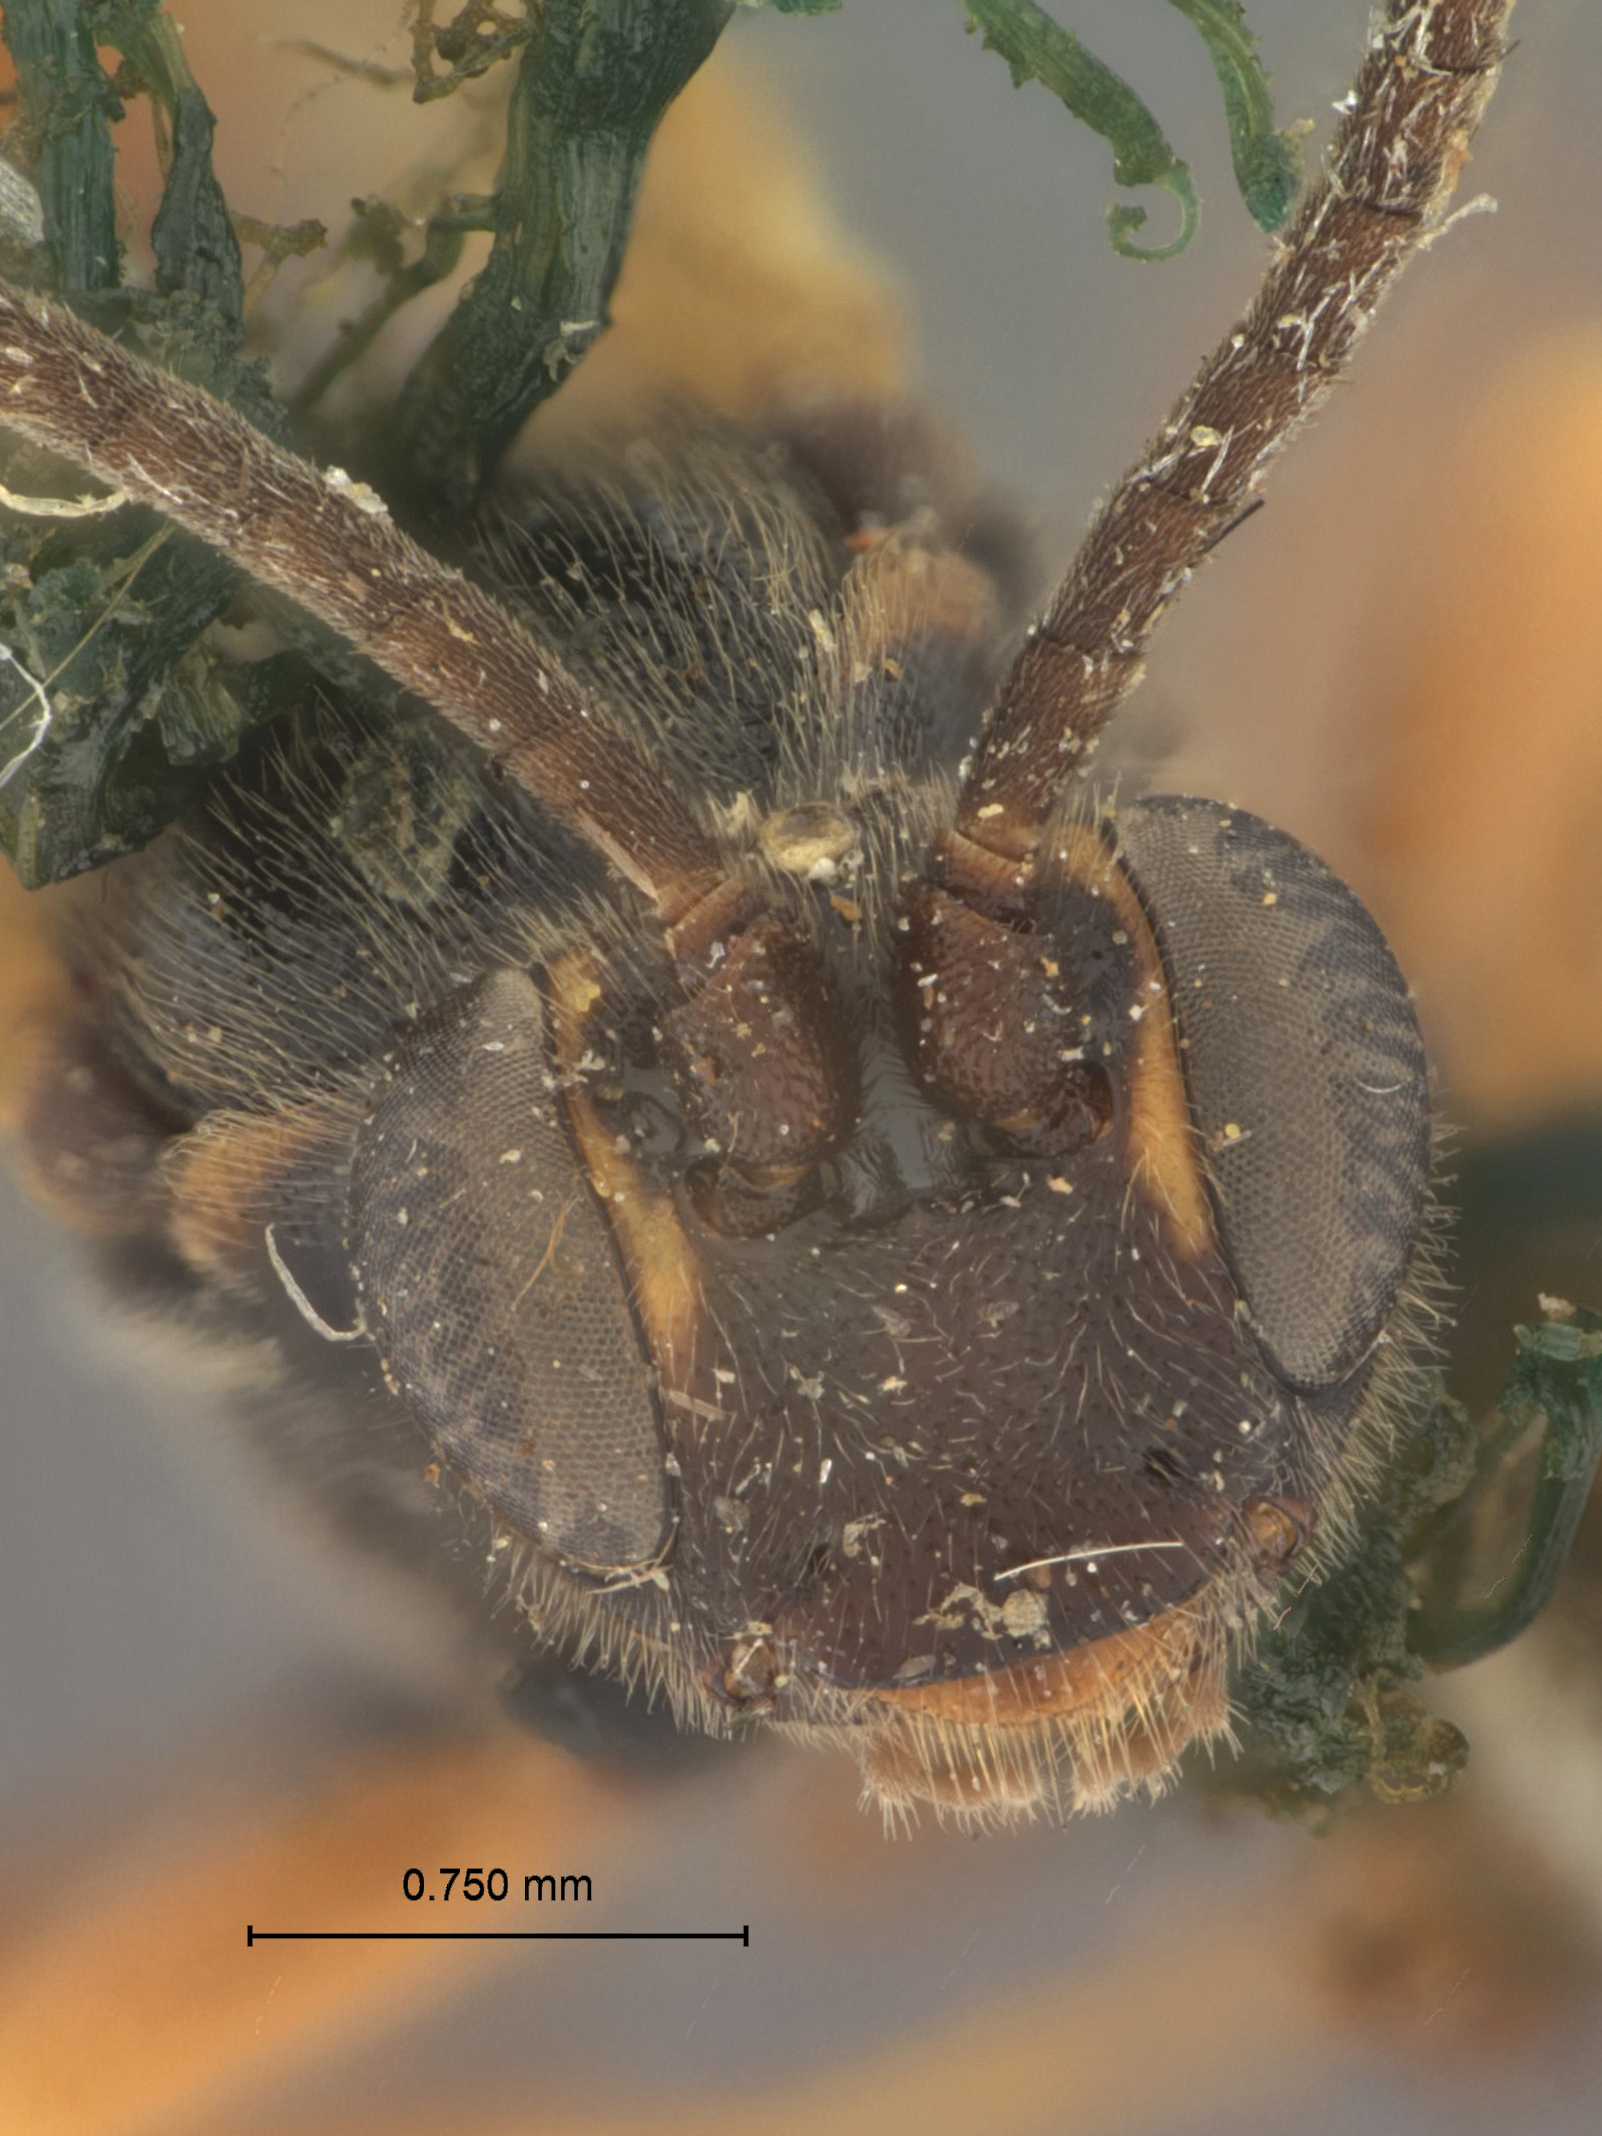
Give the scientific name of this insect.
Ichneumon popofensis
